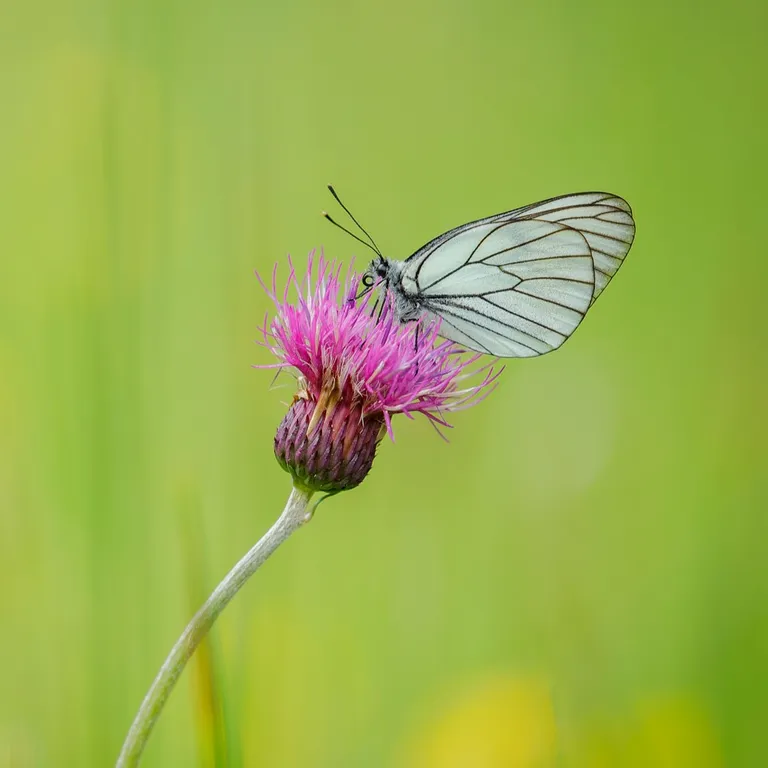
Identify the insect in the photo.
Aporia crataegi
